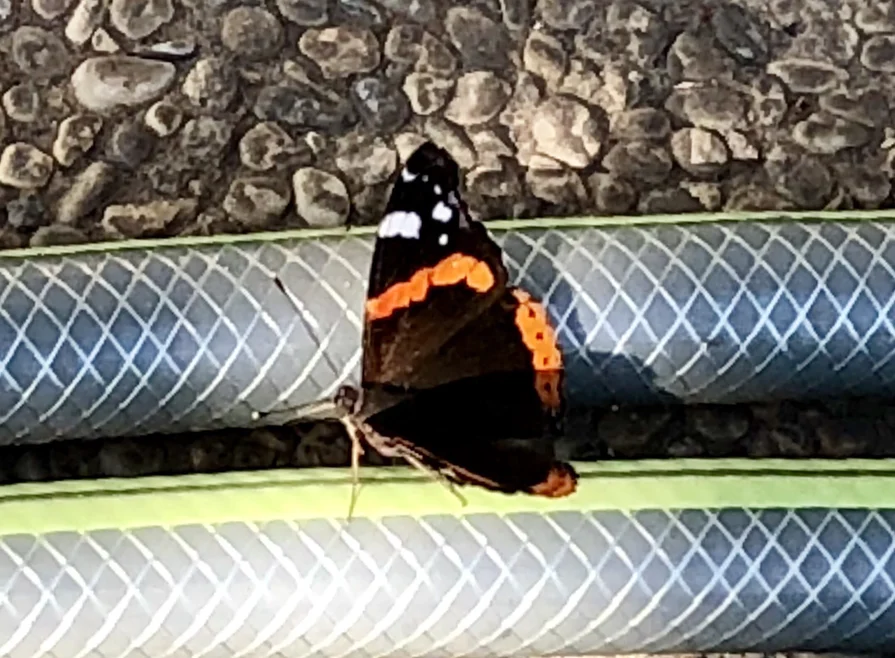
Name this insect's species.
Vanessa atalanta
